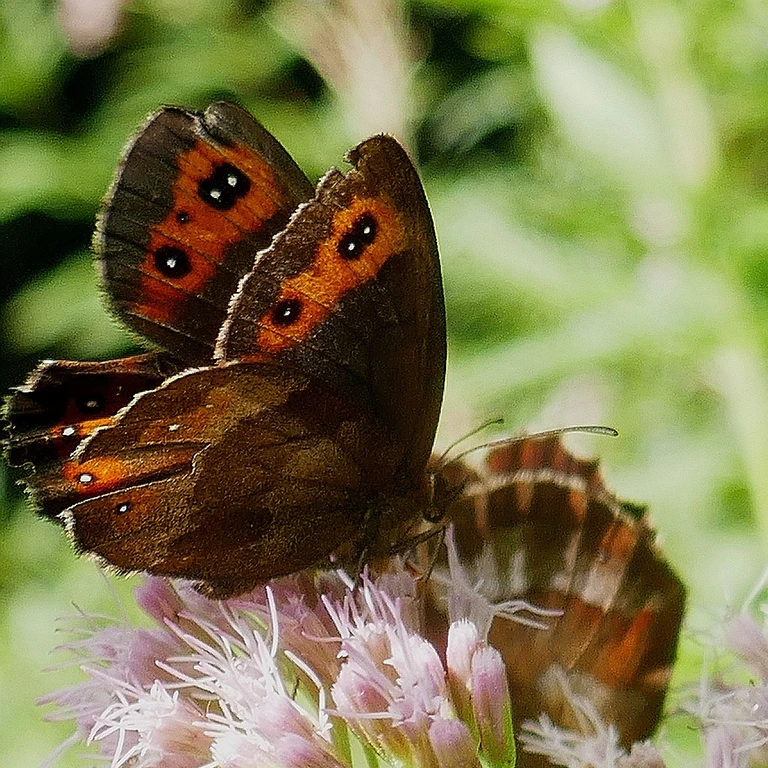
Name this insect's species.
Erebia aethiops
